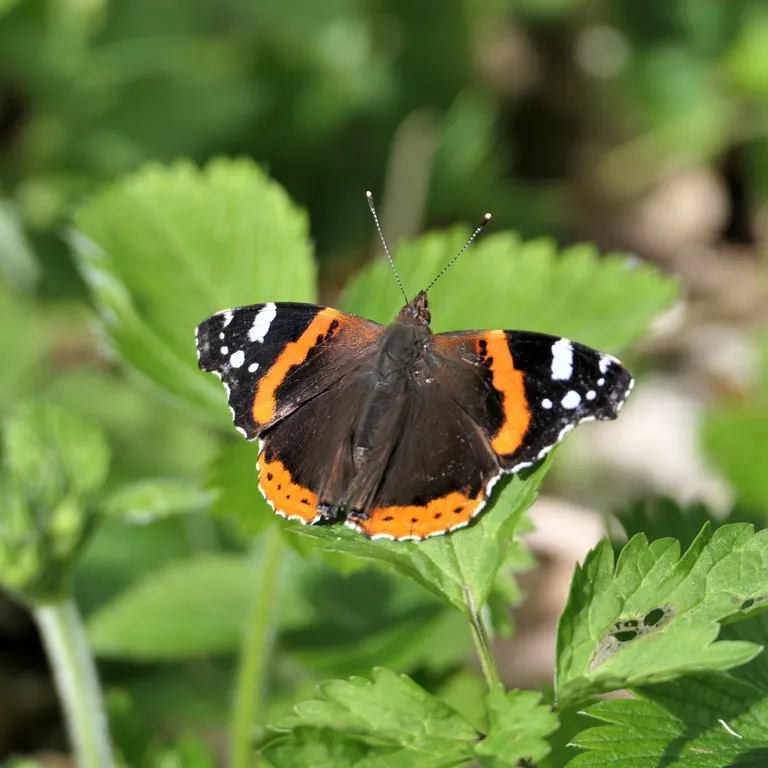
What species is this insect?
Vanessa atalanta
